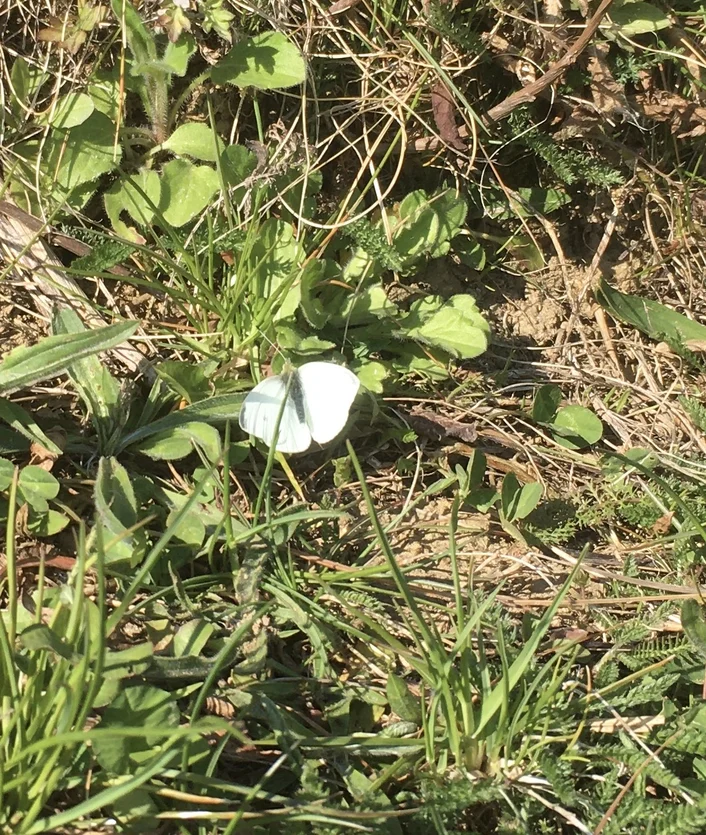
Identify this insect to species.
Pieris rapae
